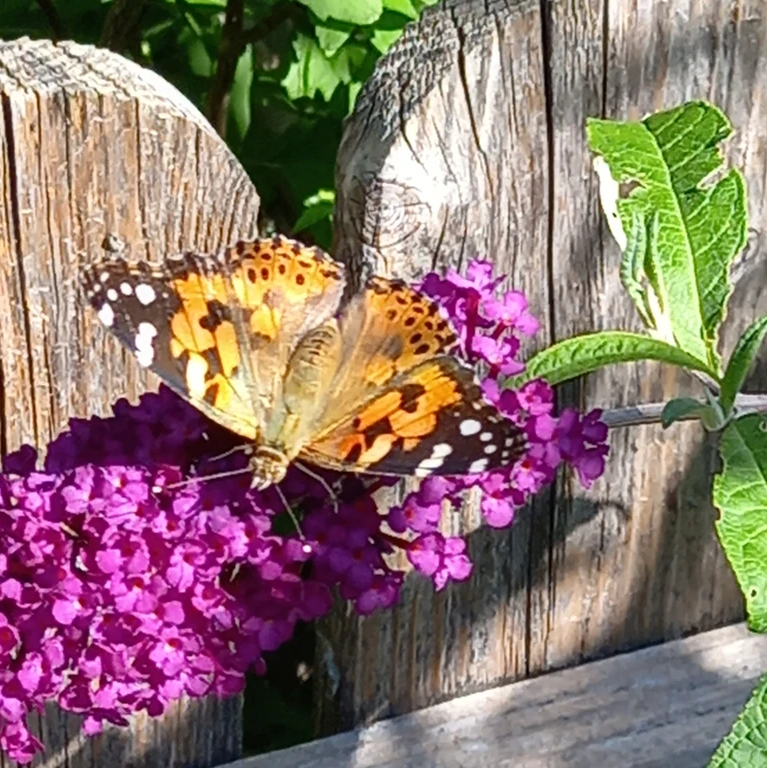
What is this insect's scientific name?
Vanessa cardui
